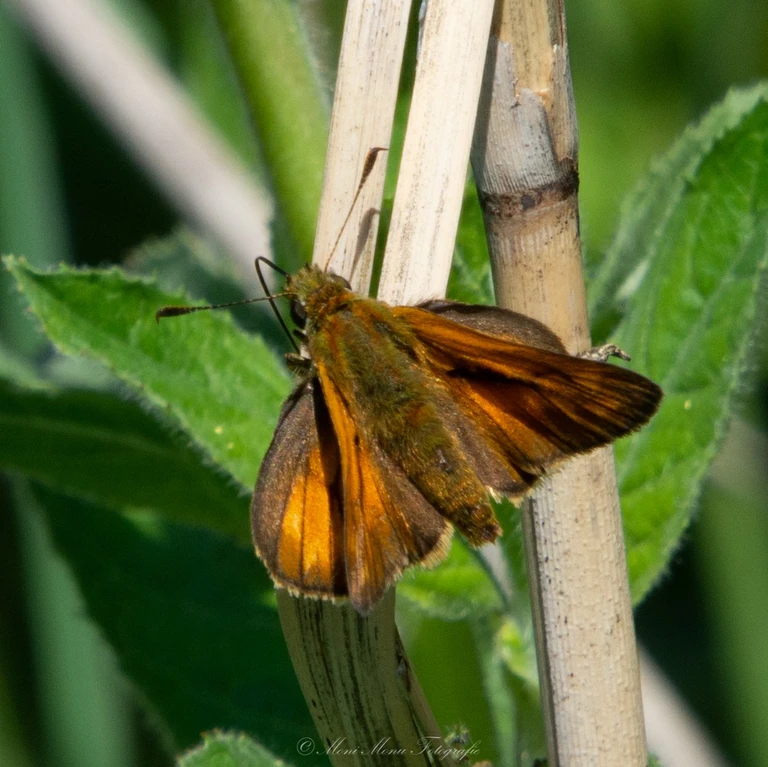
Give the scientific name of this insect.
Ochlodes sylvanus (also Ochlodes venata)
